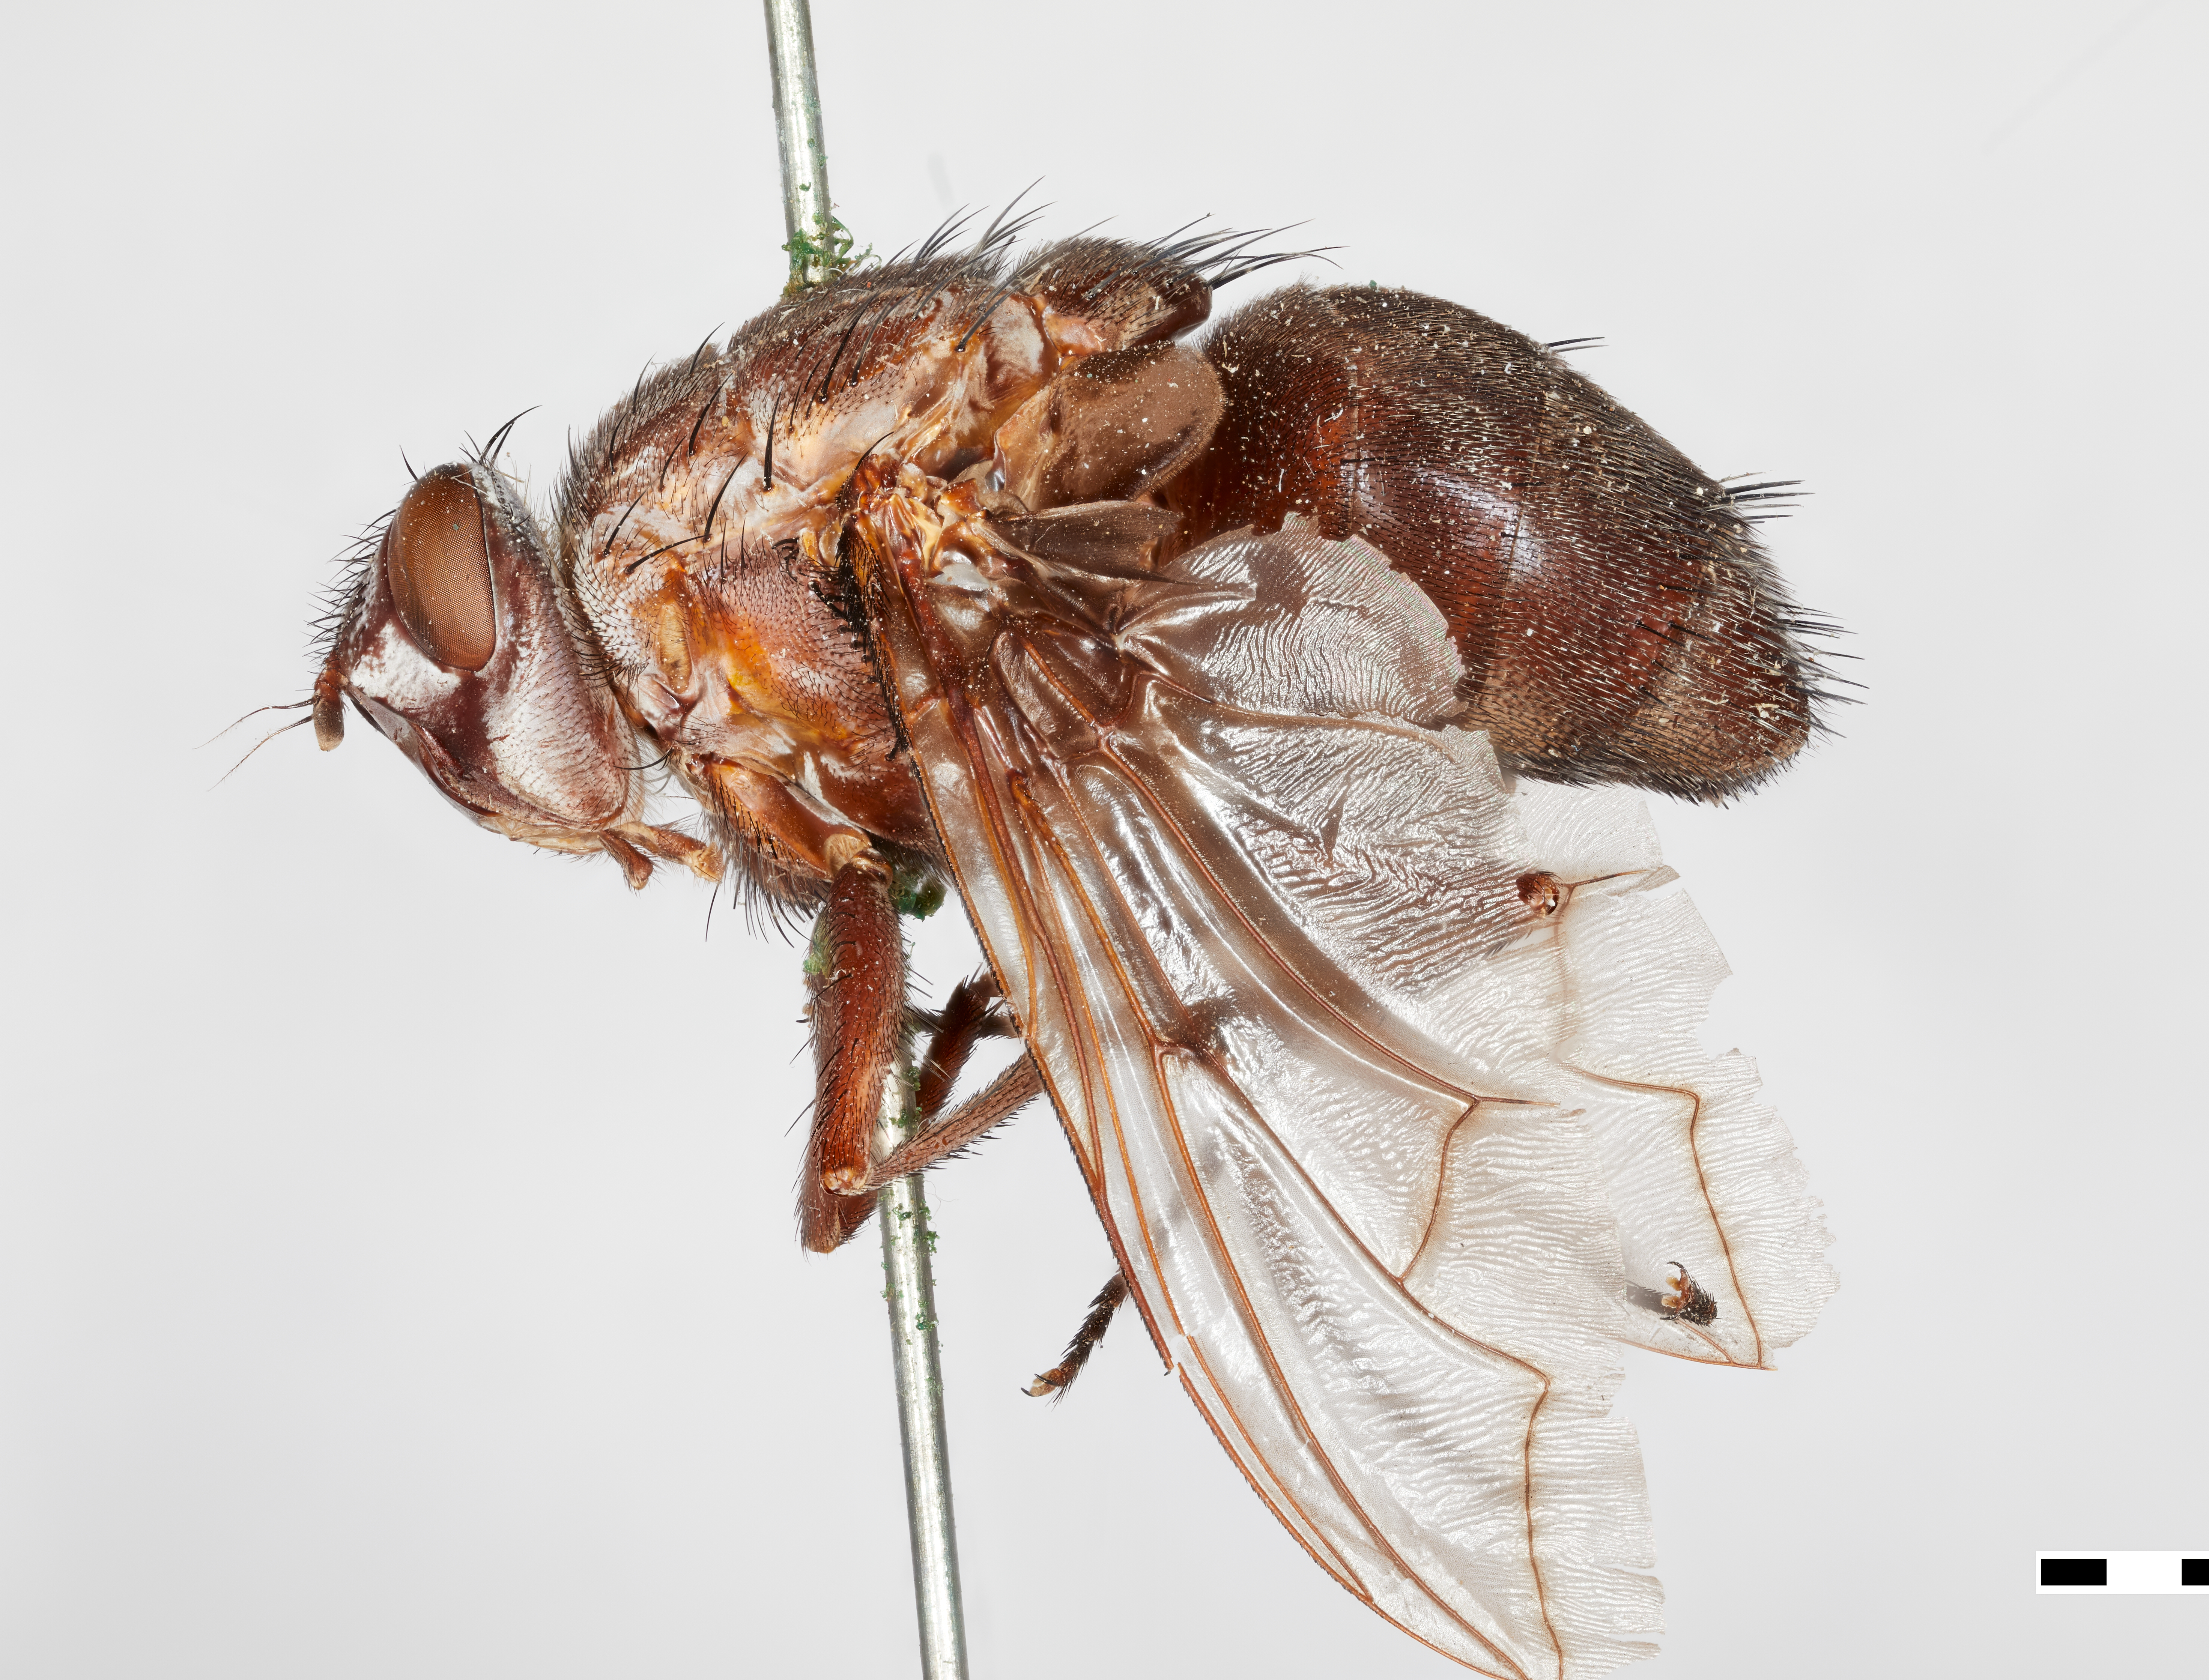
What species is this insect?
Trixodes obesa
